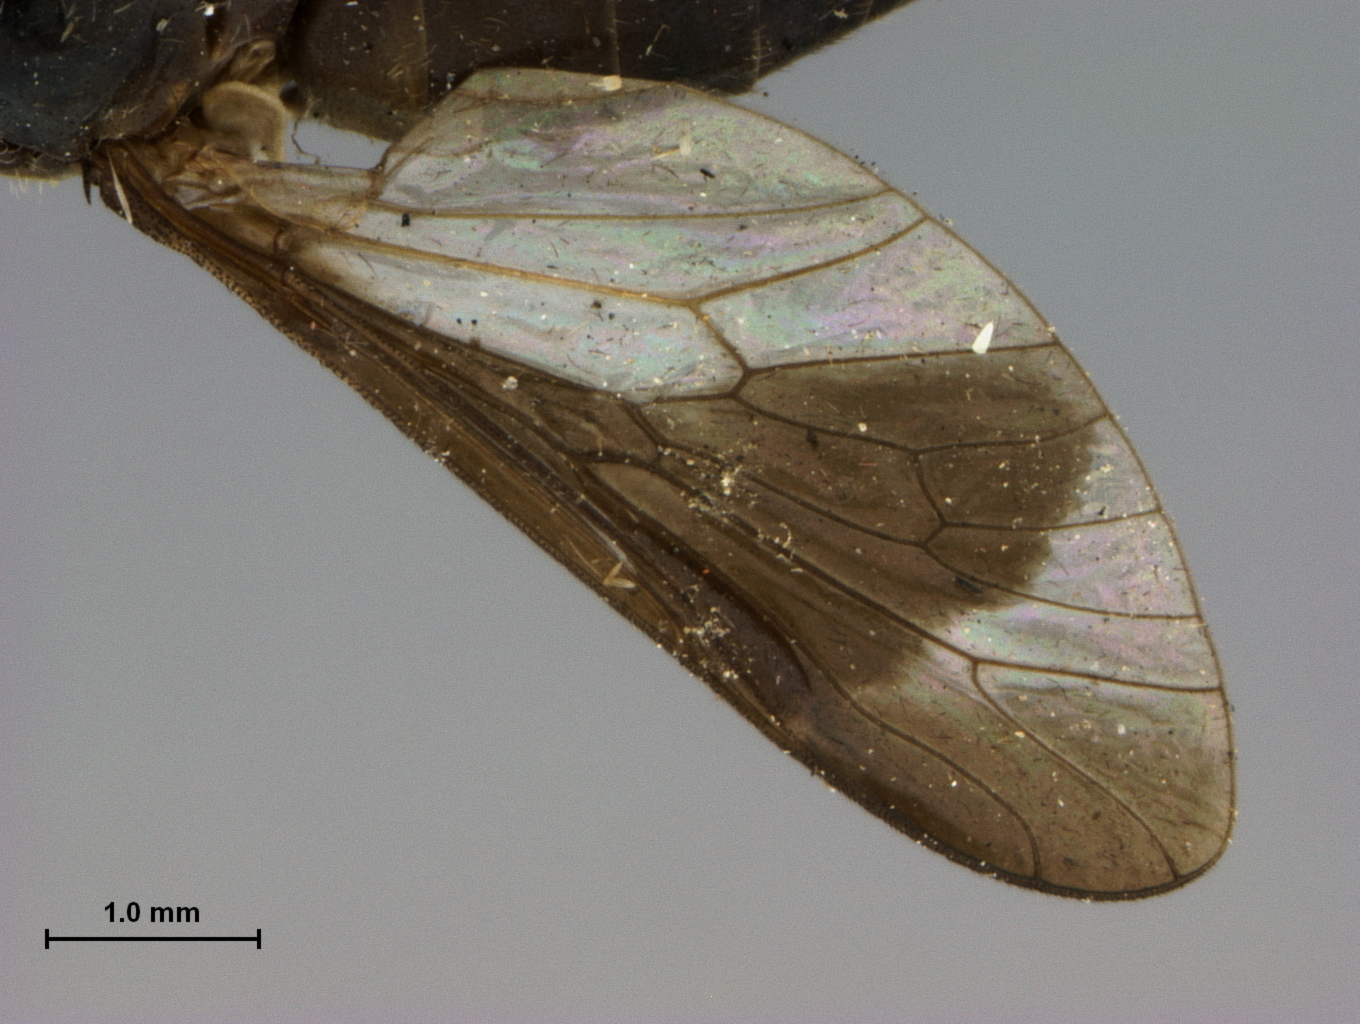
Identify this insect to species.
Chrysops parvulus
